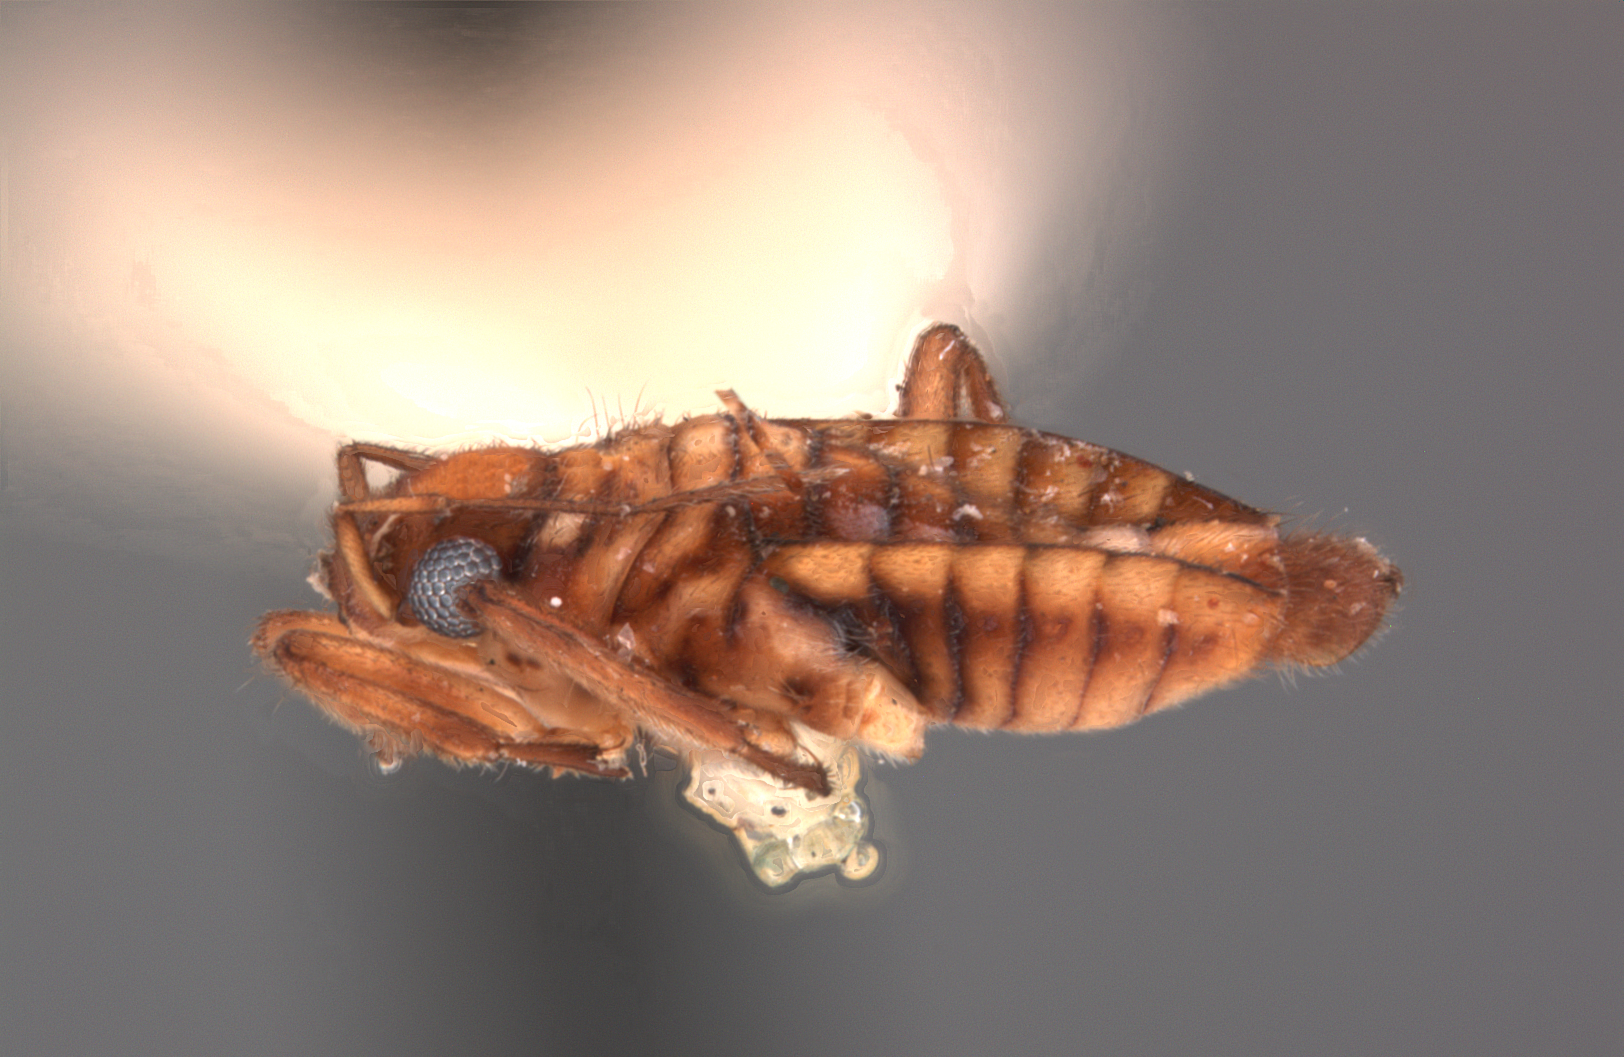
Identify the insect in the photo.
Microvelia tateiana
